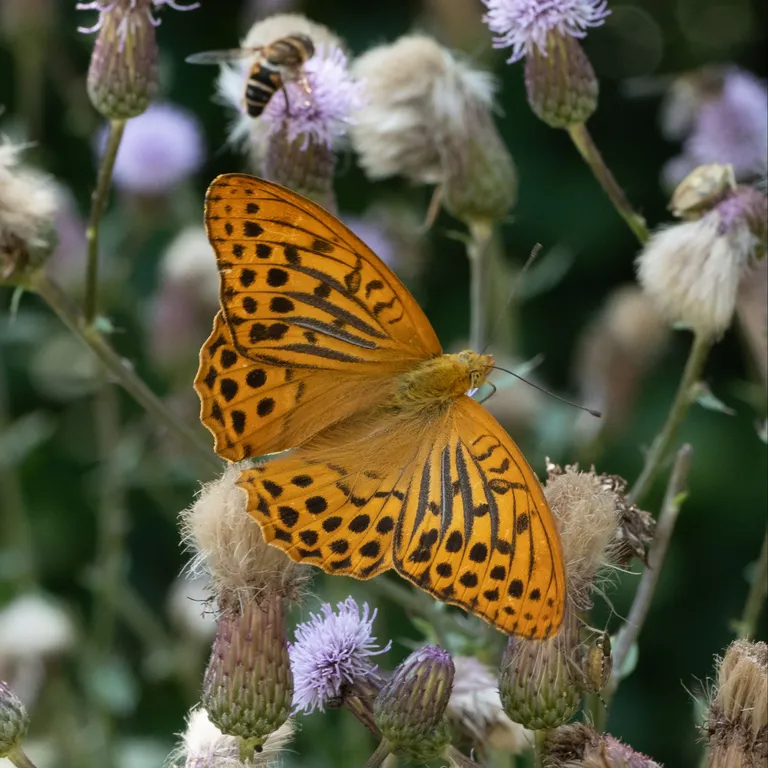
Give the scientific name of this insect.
Argynnis paphia
